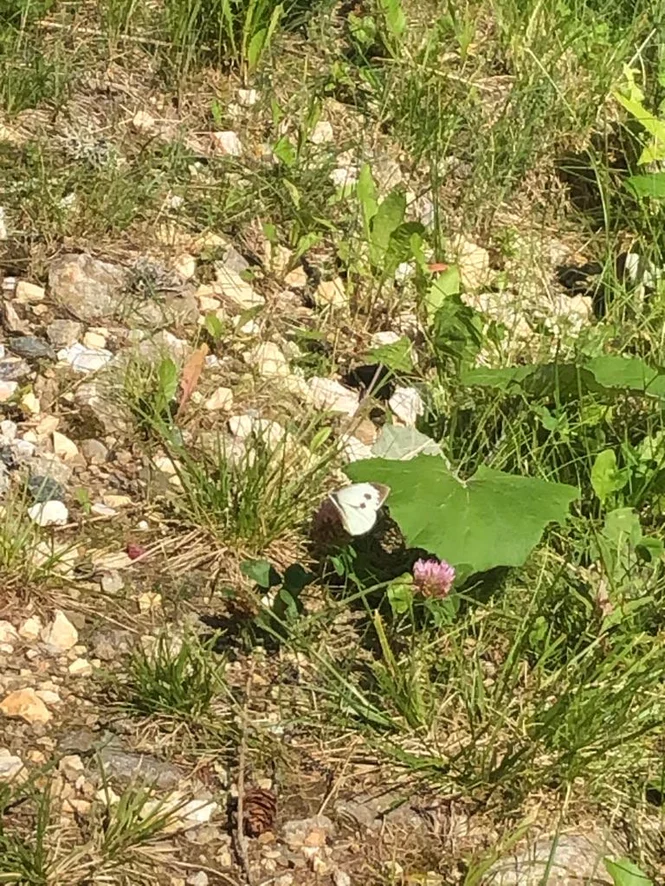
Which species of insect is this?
Pieris brassicae
